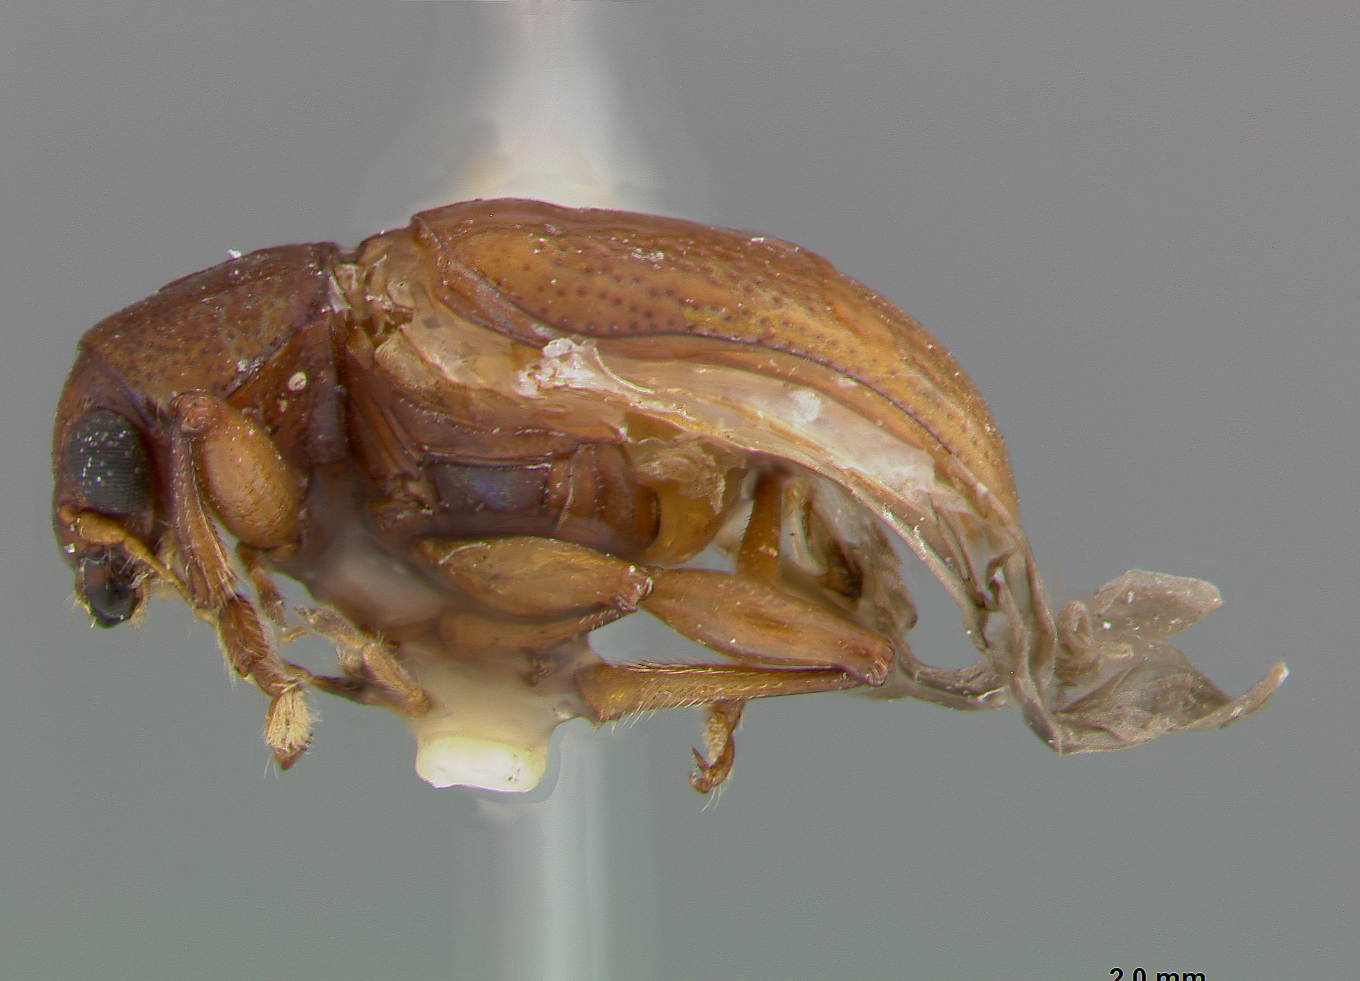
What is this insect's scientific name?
Colaspis grandicollis
